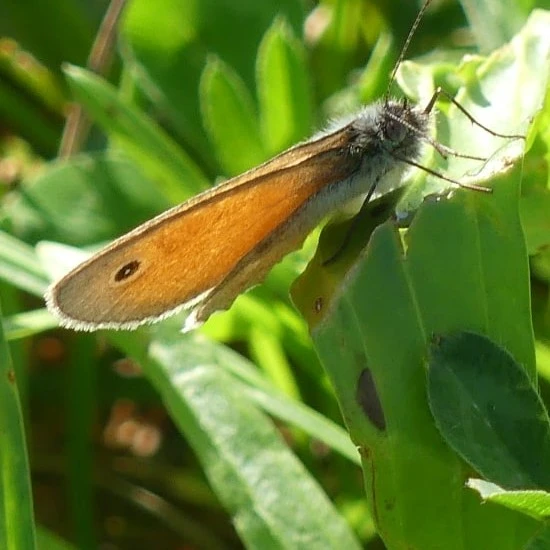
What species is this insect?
Coenonympha pamphilus
